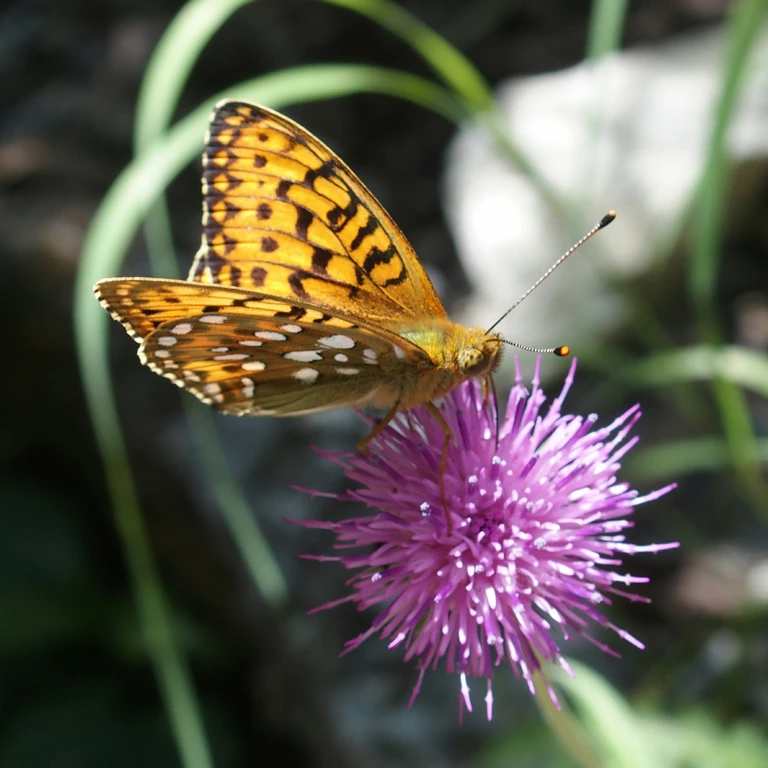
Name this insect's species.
Speyeria aglaja
